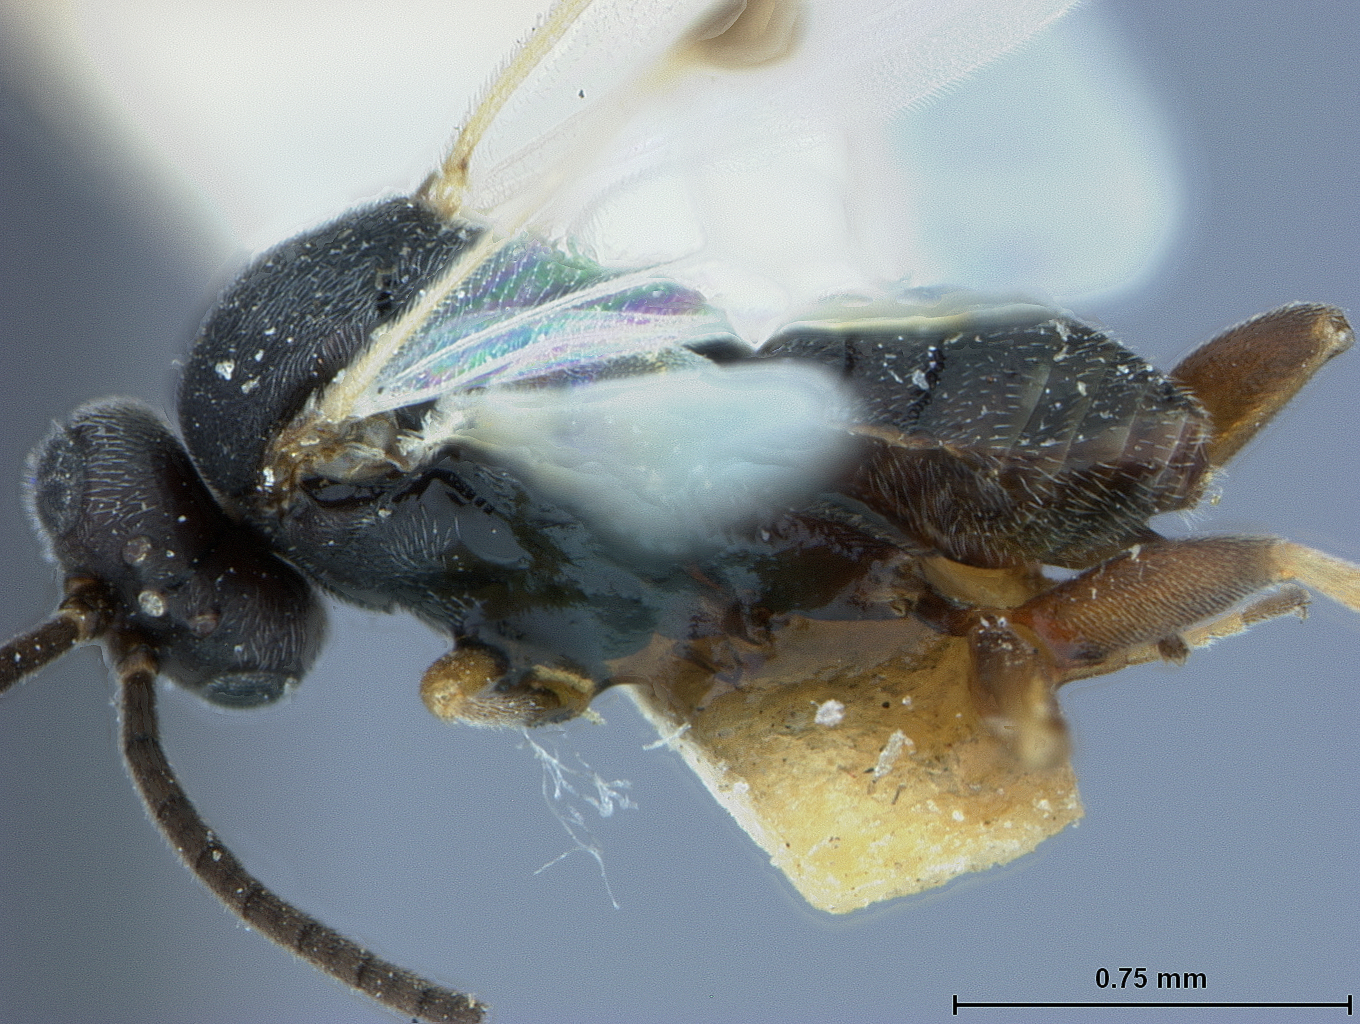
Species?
Apanteles nemoriae
